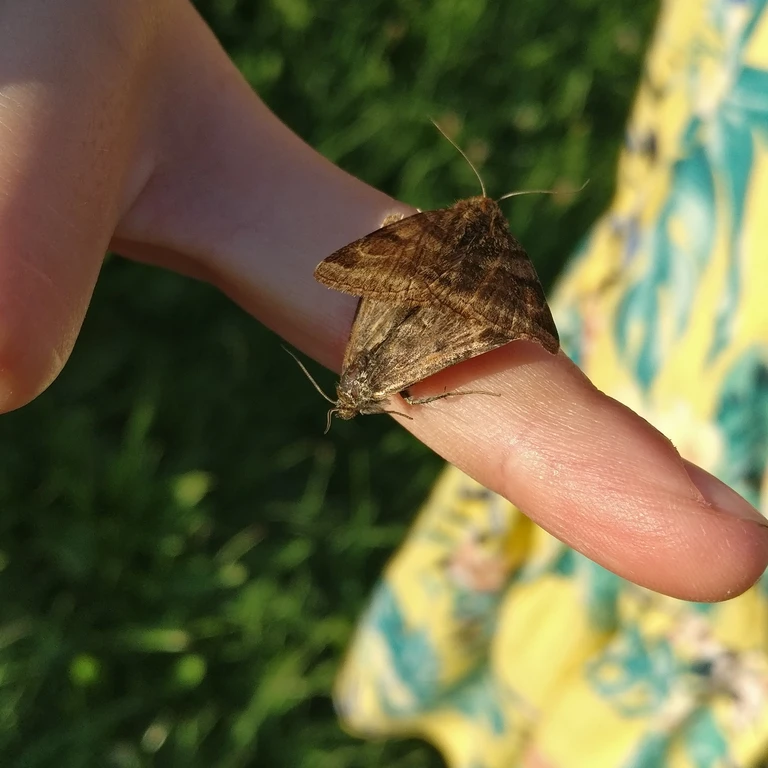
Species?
Euclidia glyphica
